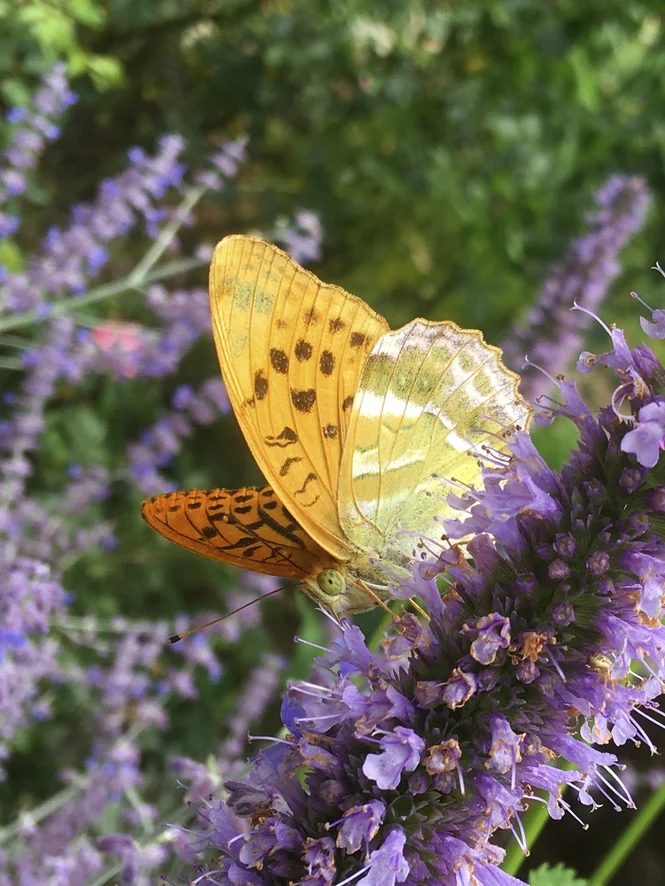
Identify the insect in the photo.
Argynnis paphia
